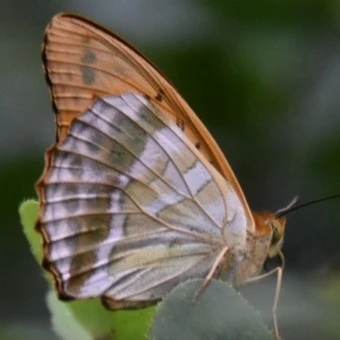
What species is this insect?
Argynnis paphia
